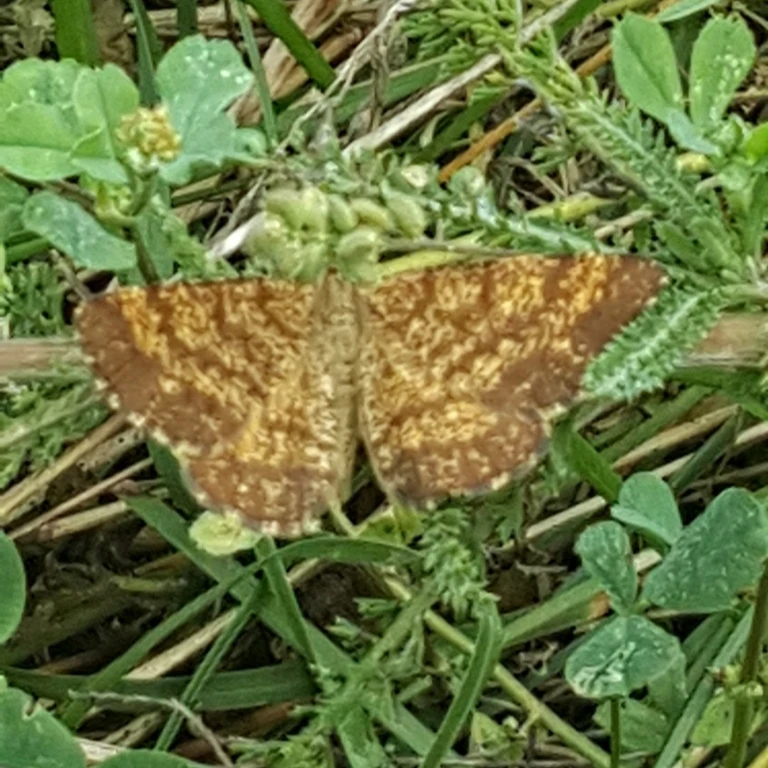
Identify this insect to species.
Ematurga atomaria
